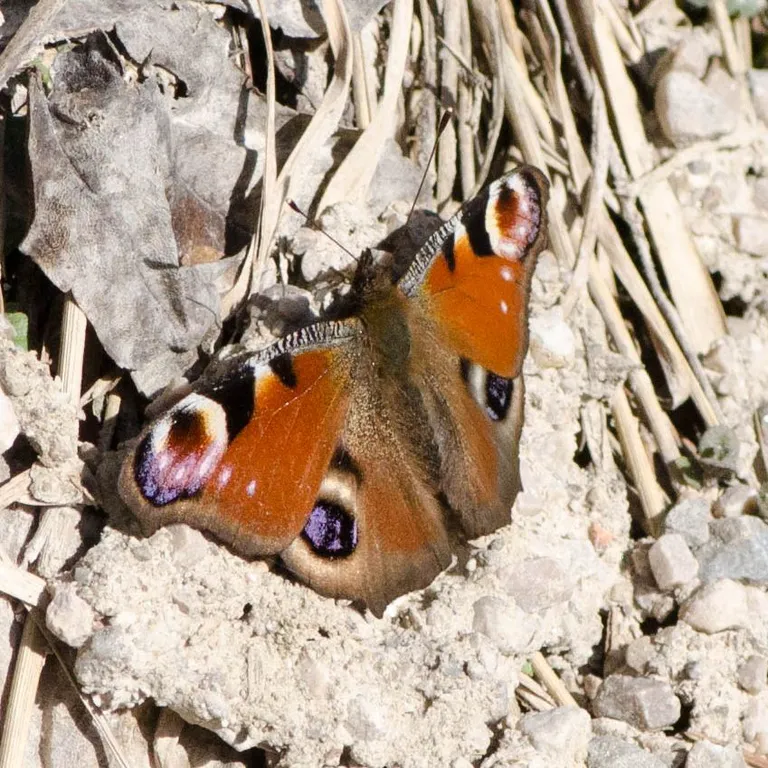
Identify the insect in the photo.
Aglais io
